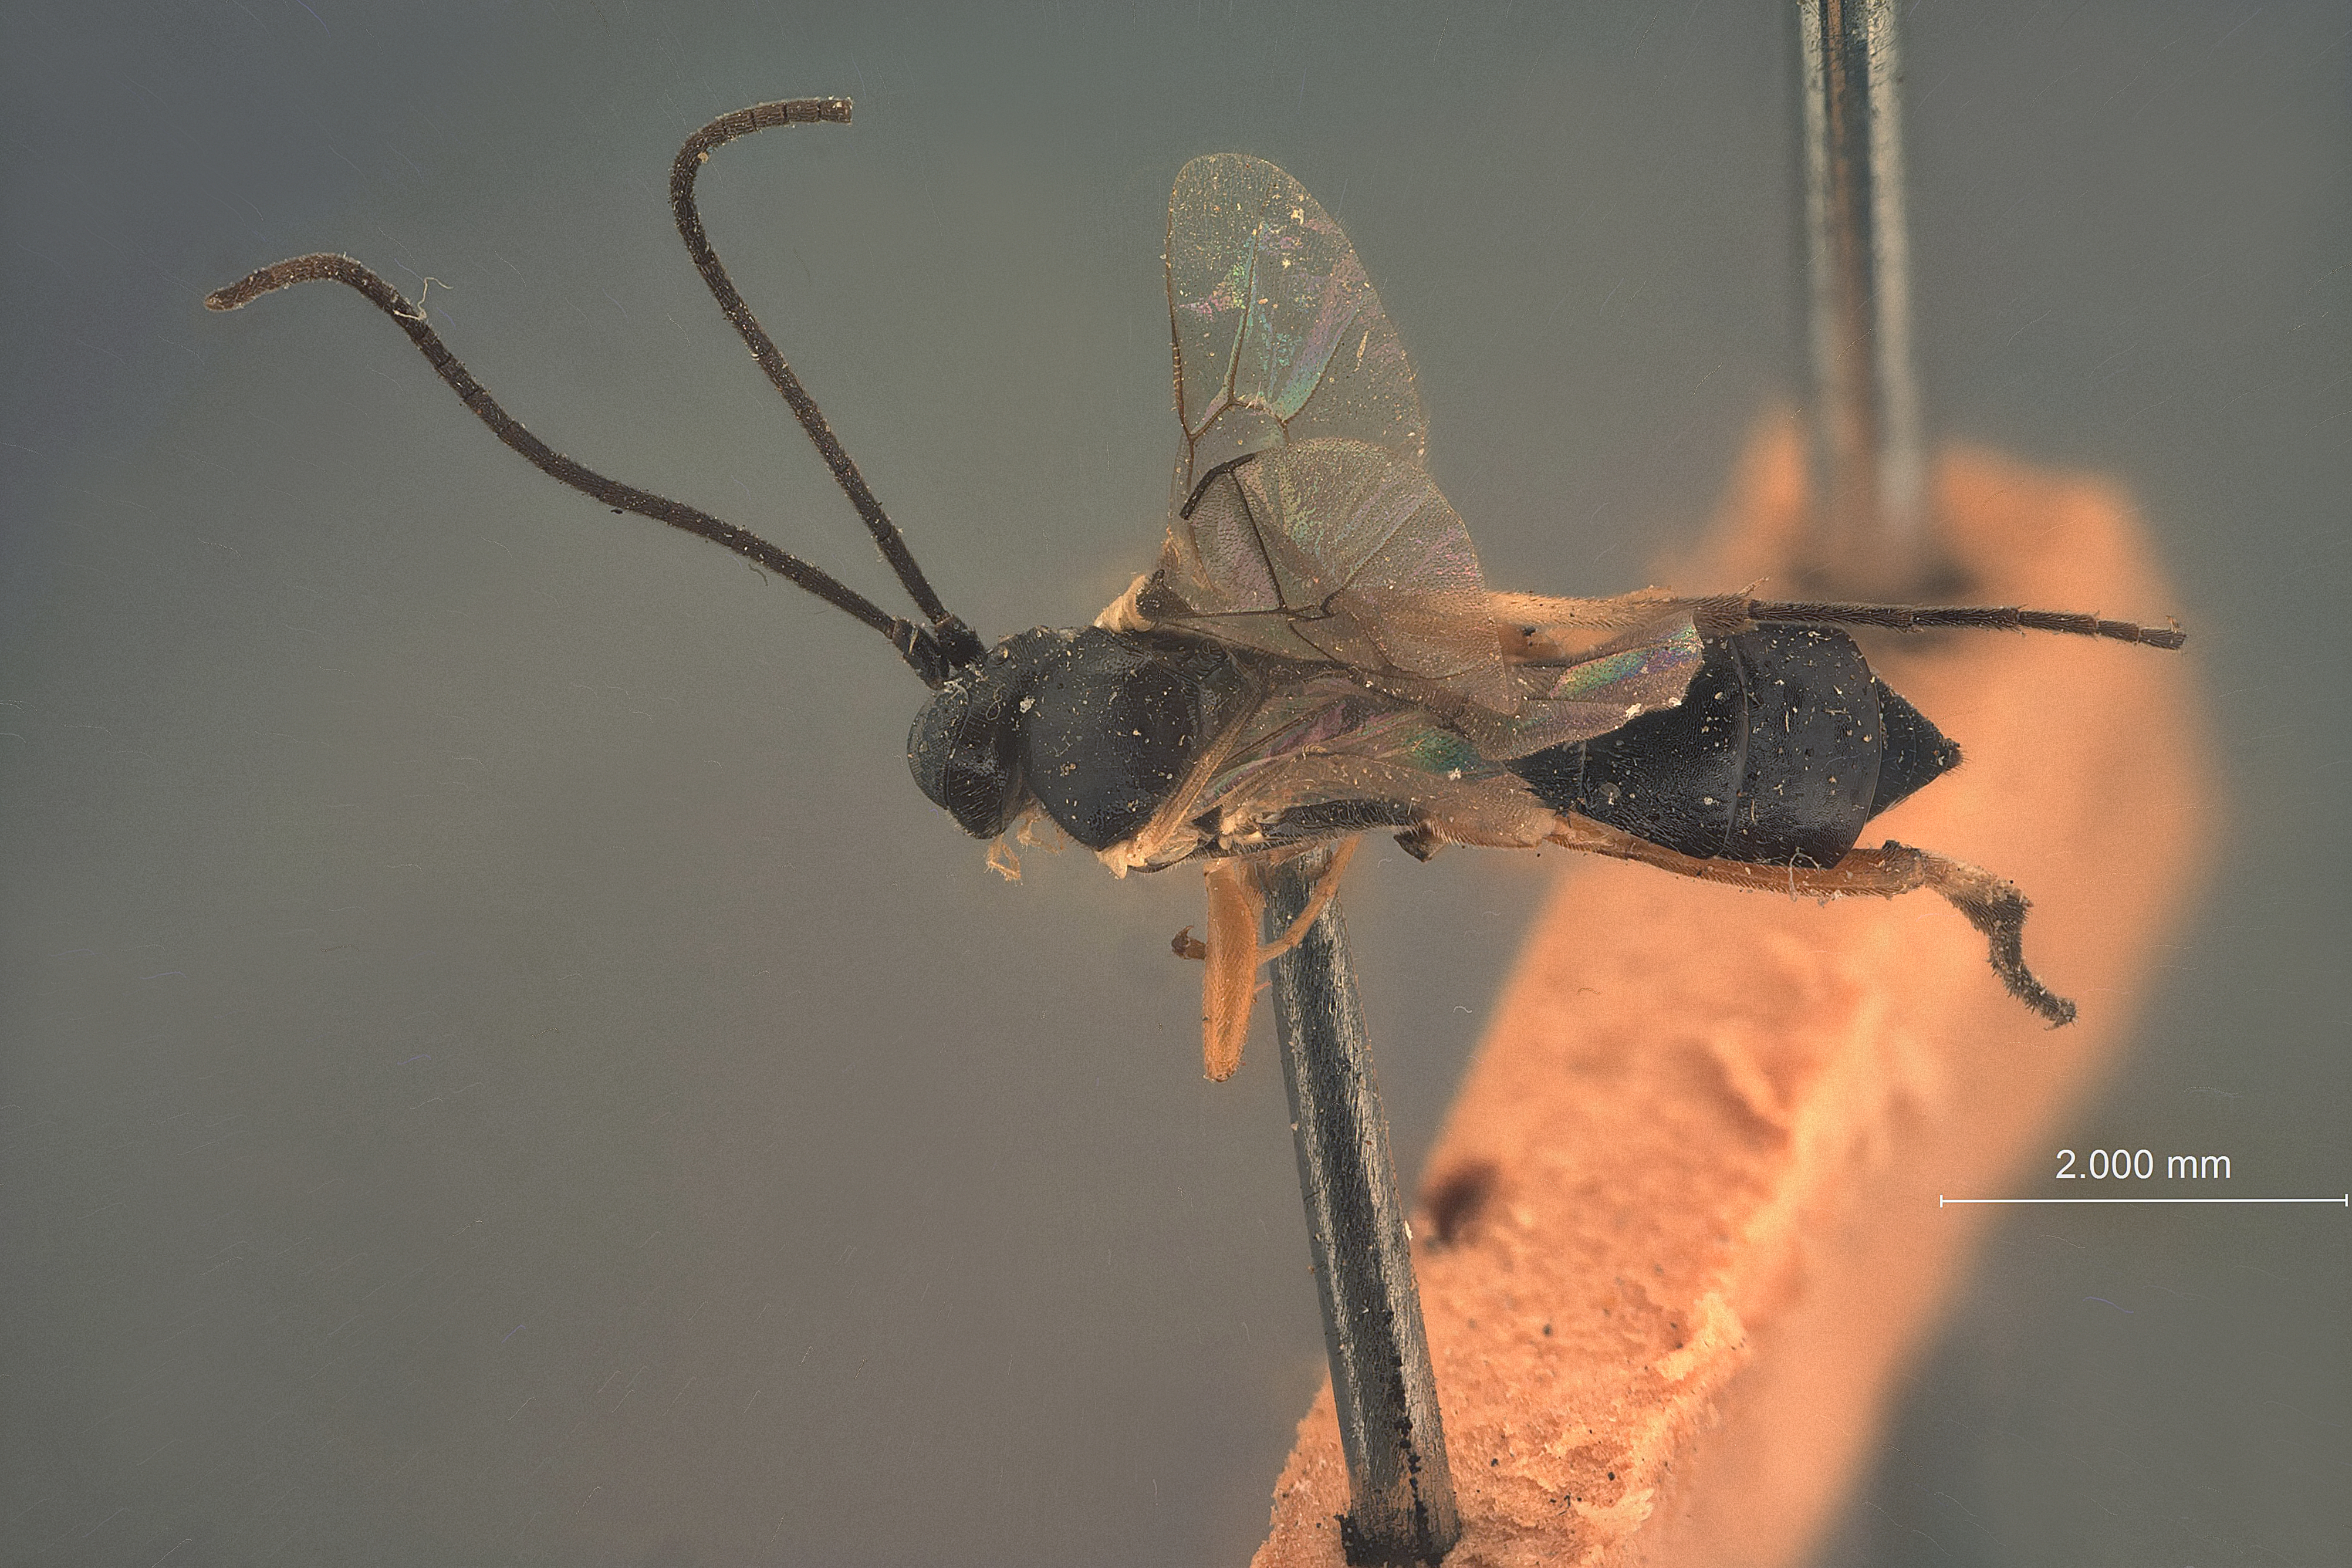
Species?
Homotropus alaskensis
